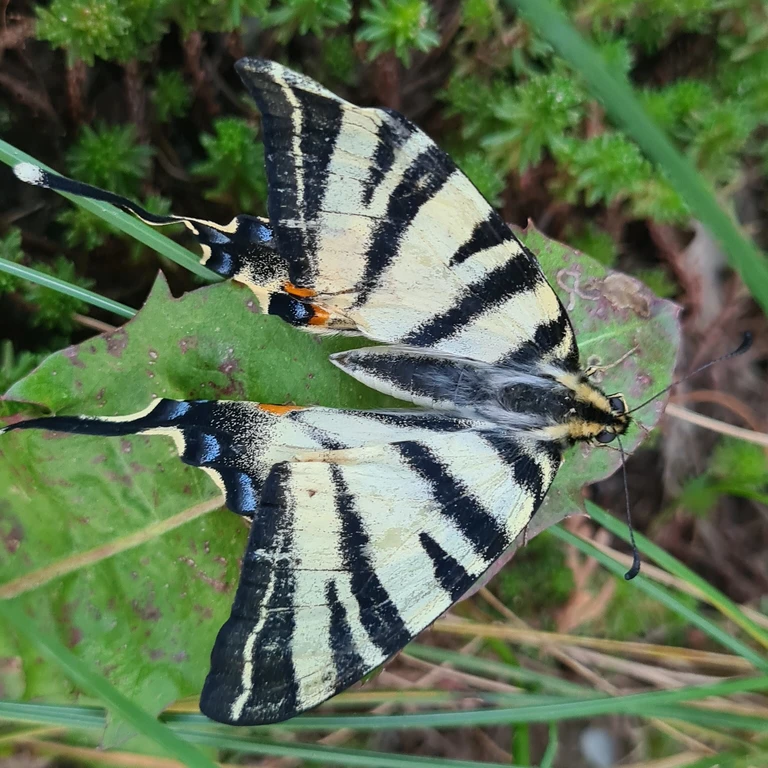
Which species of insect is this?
Iphiclides podalirius
